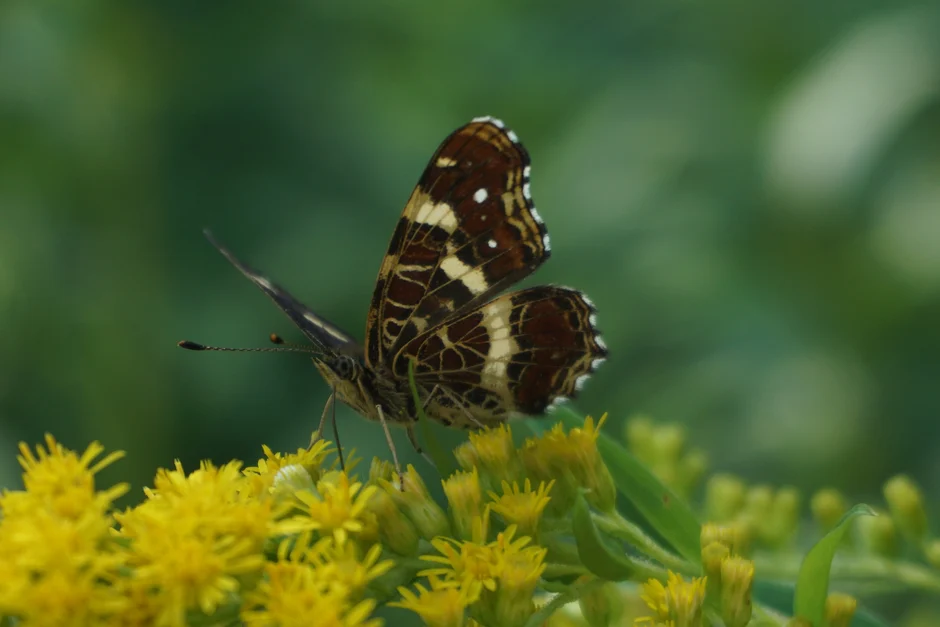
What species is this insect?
Araschnia levana
